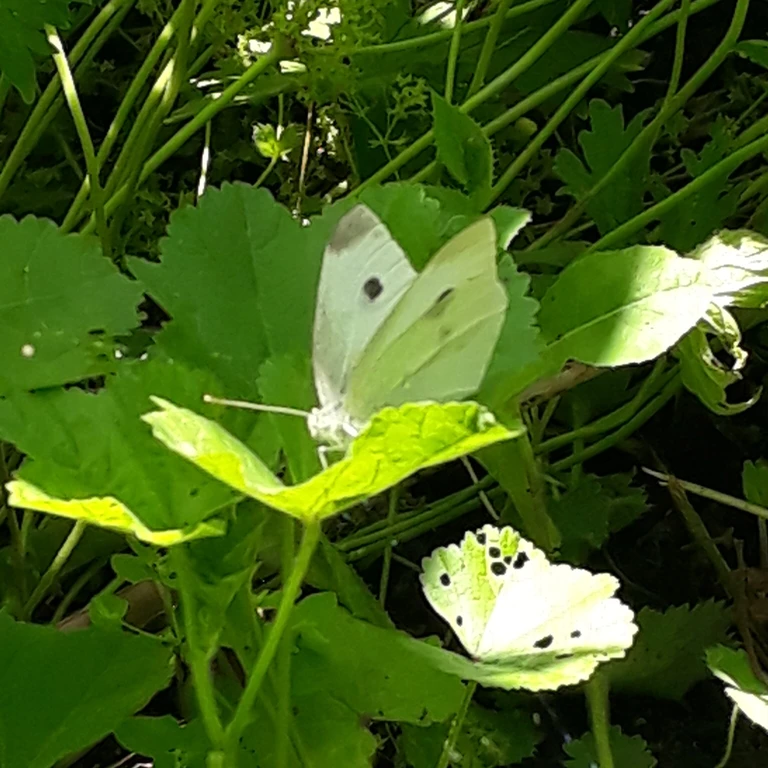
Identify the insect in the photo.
Pieris rapae
